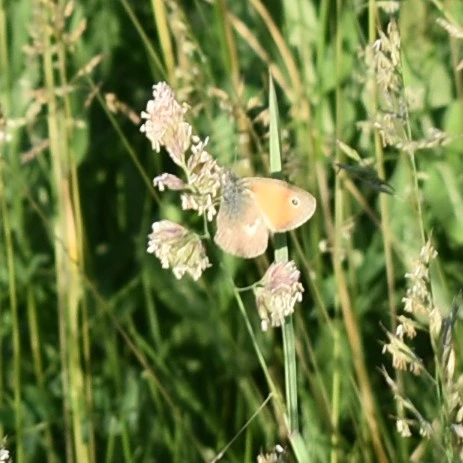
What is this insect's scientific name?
Coenonympha pamphilus
